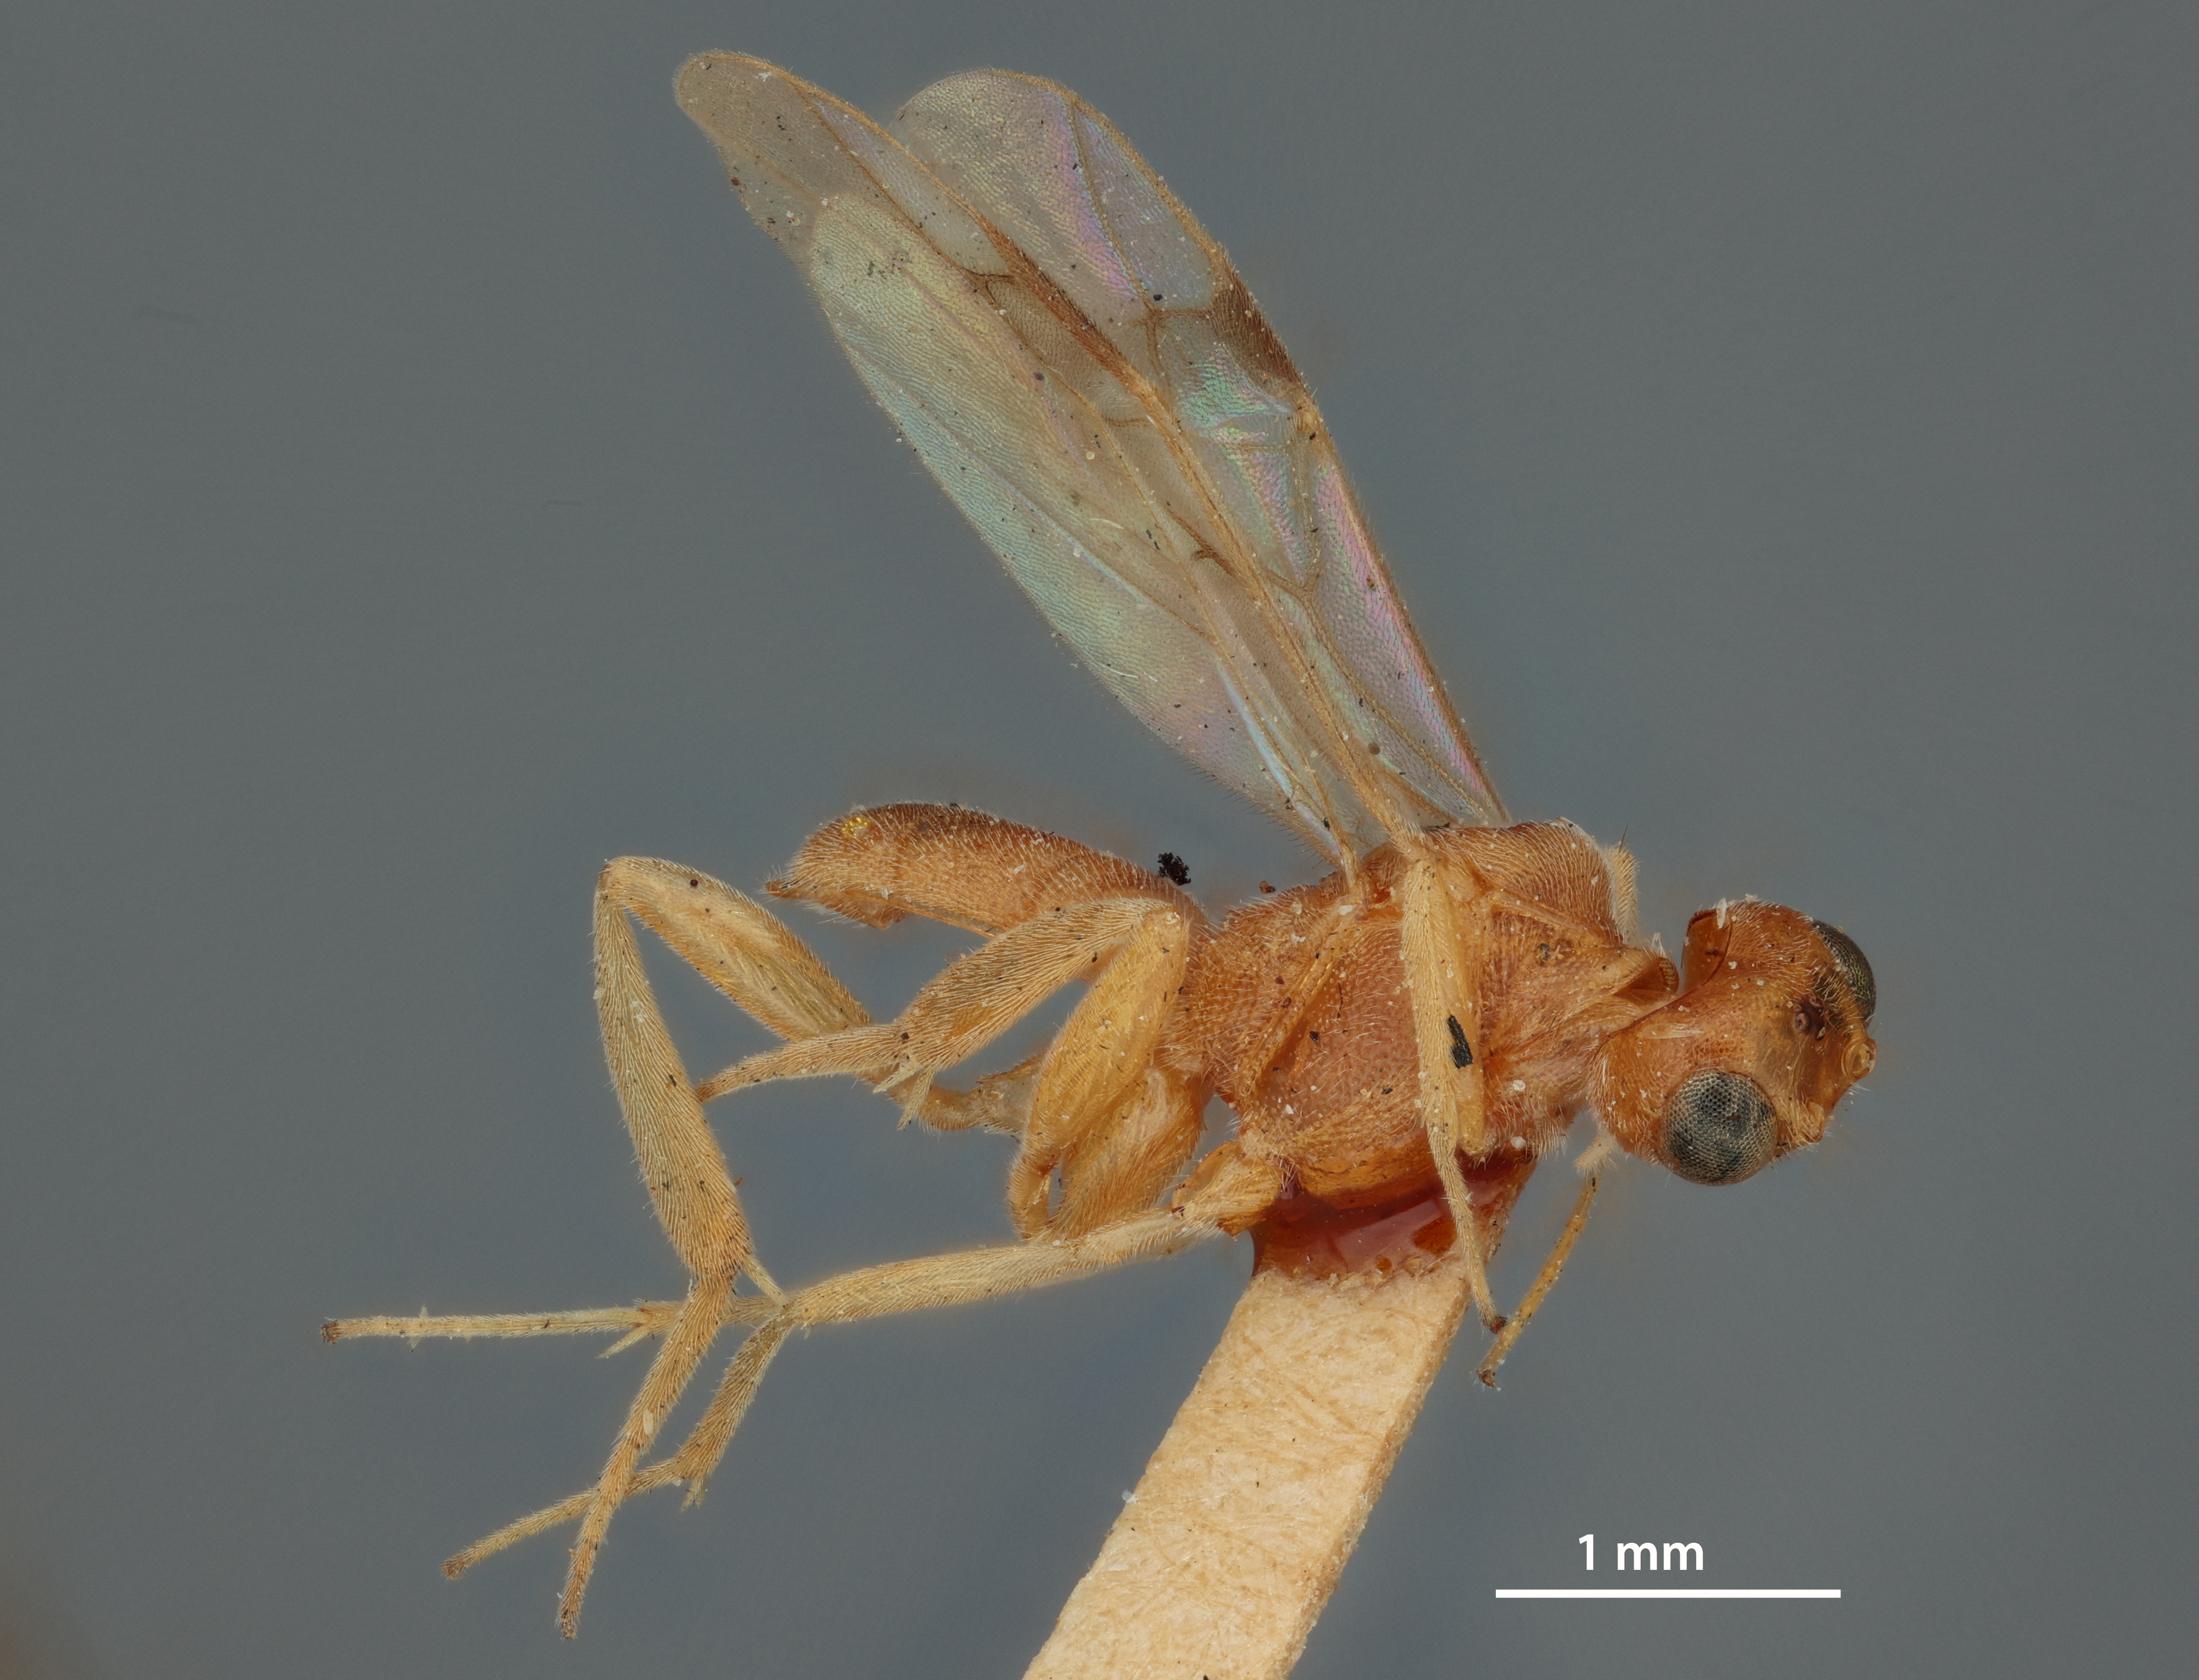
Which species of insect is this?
Phanerotomella similis
